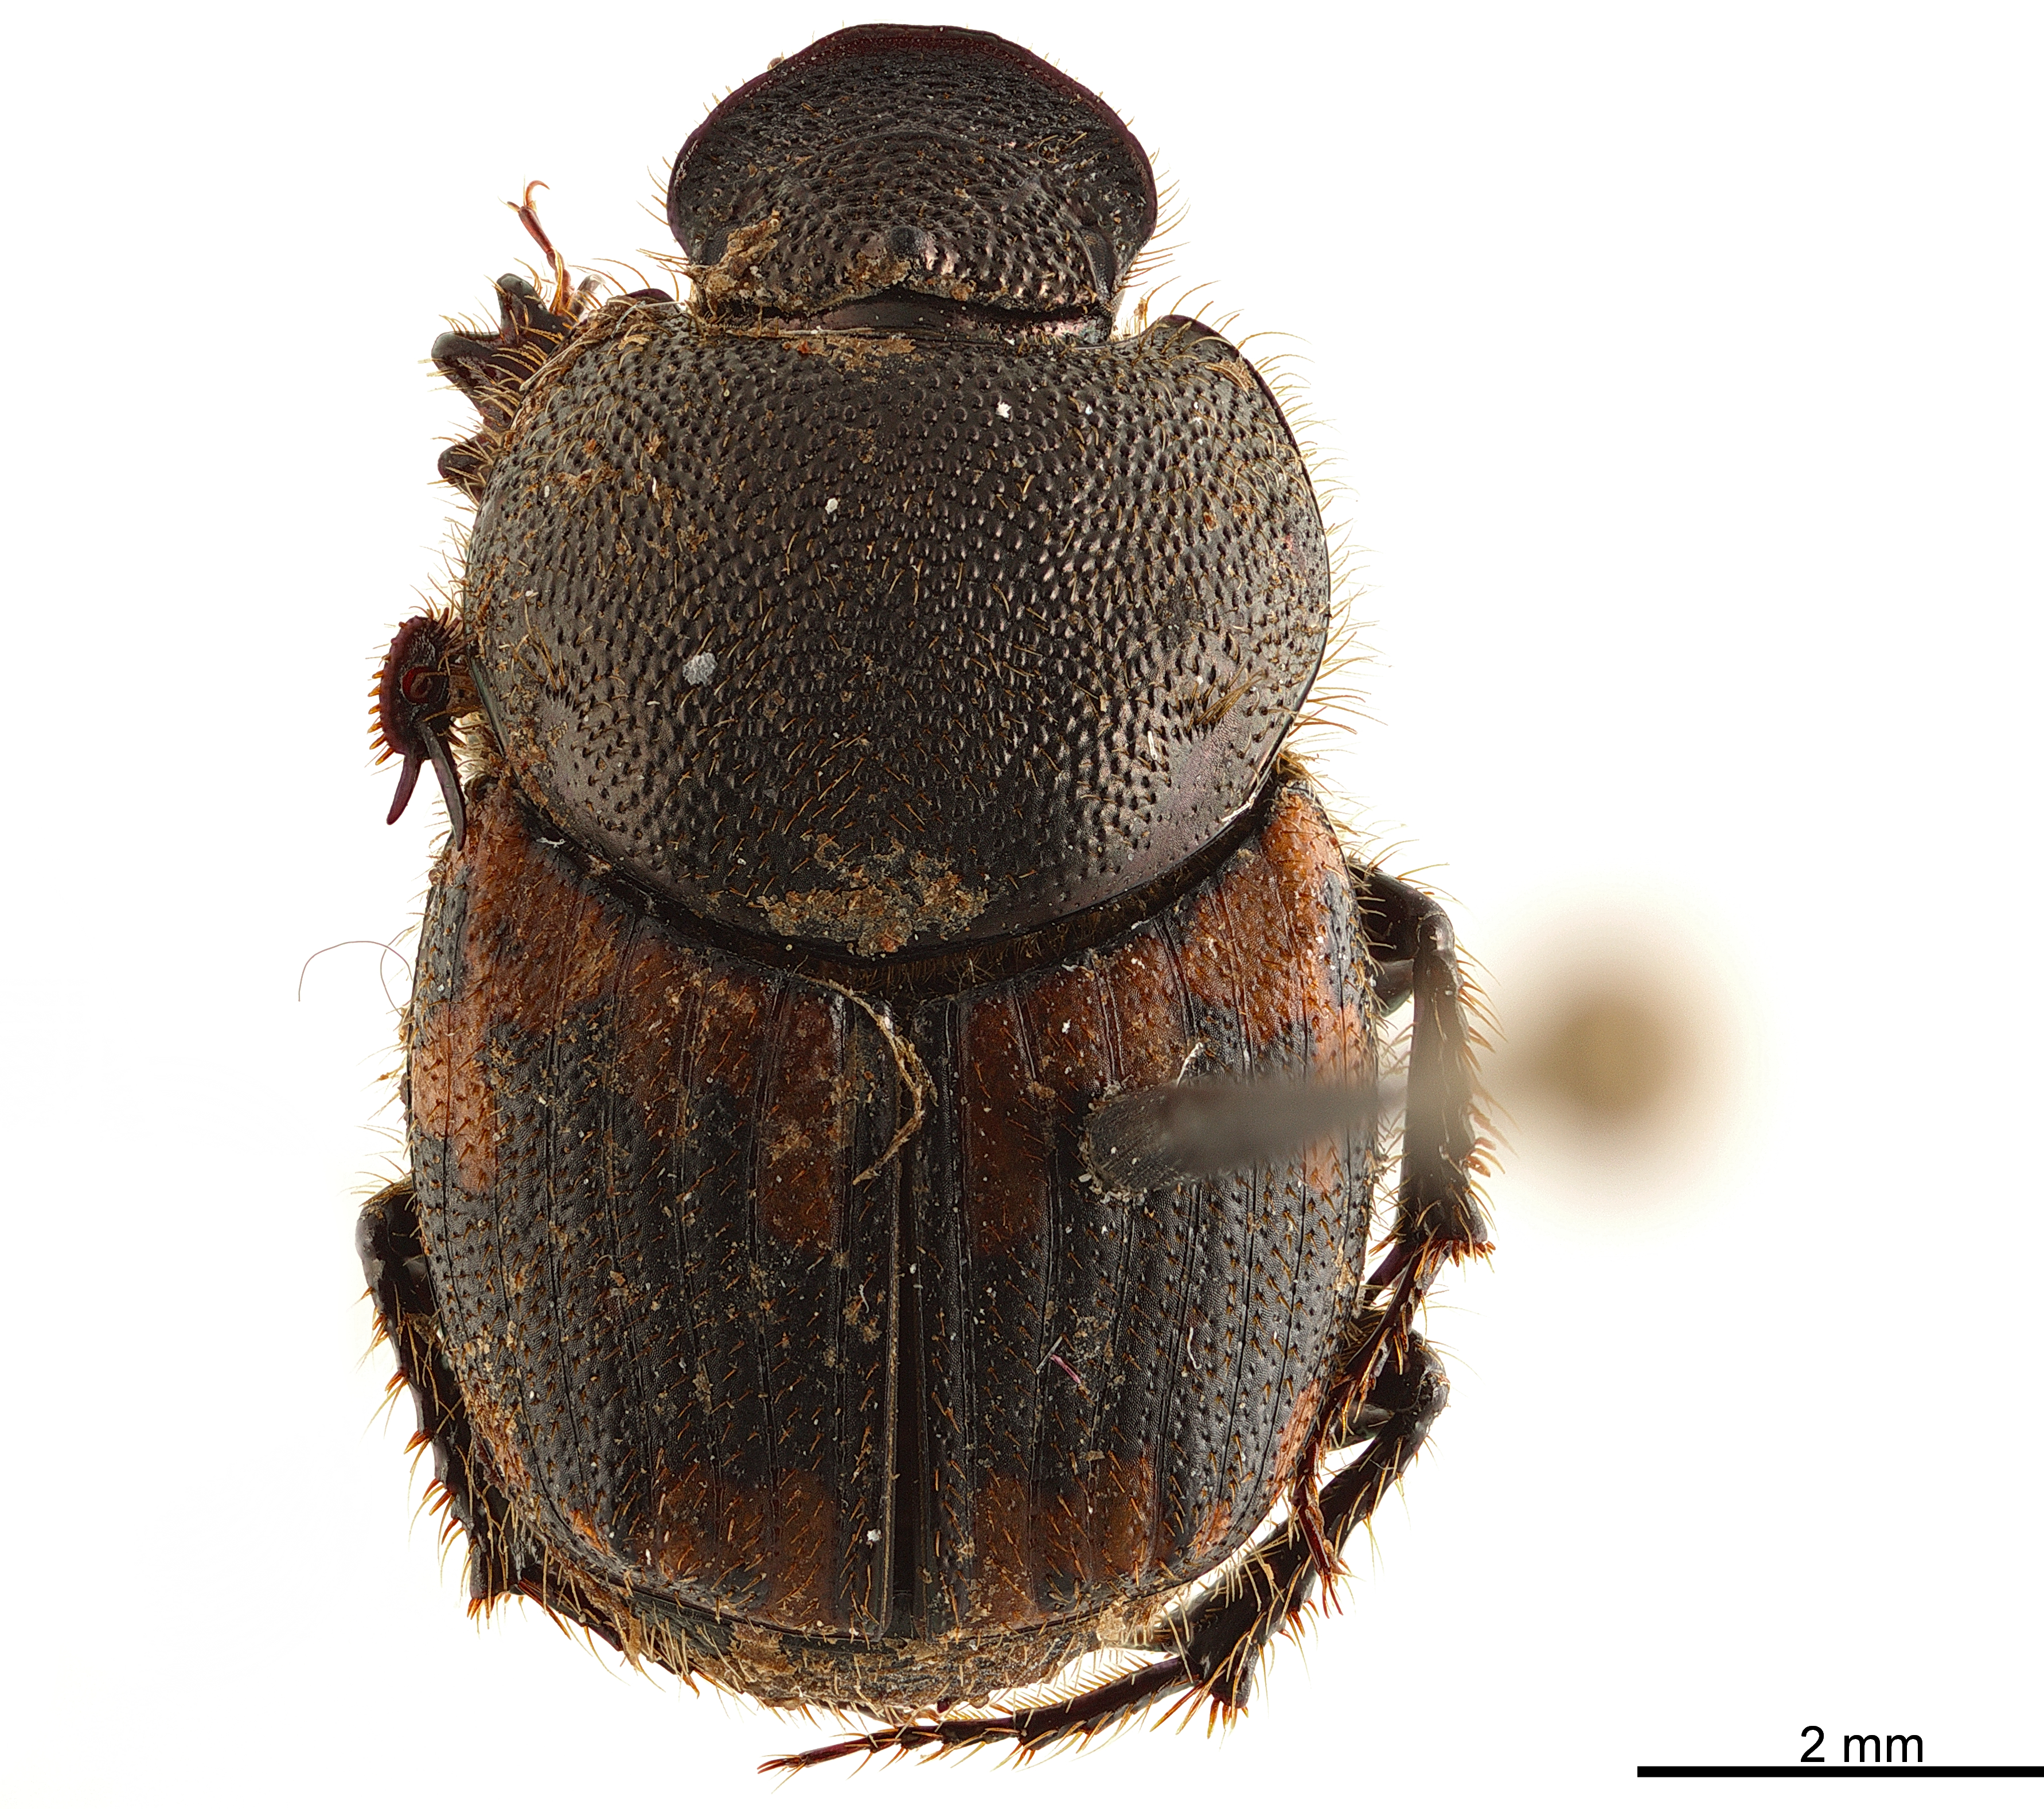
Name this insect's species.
Onthophagus teitanicus
